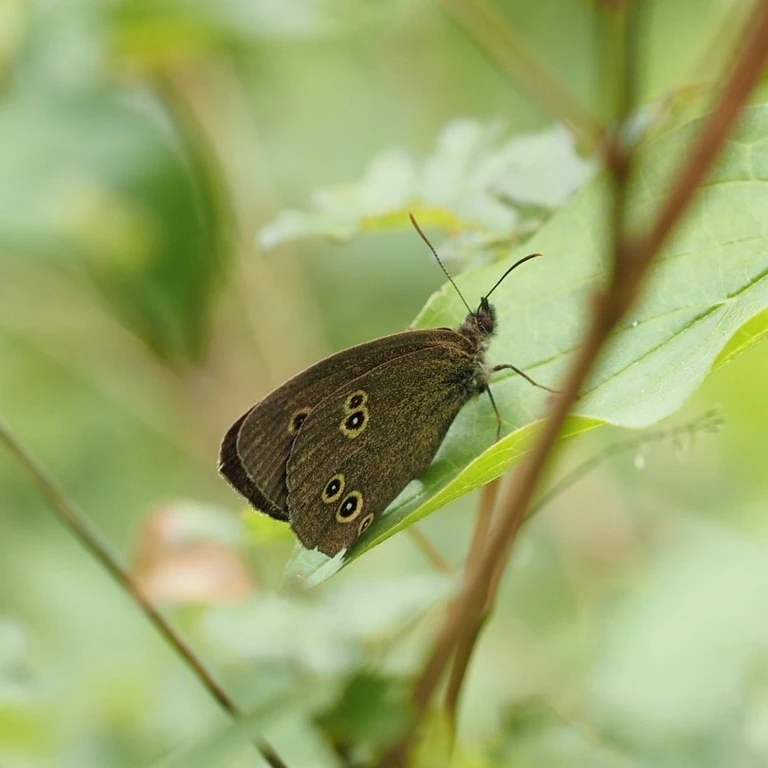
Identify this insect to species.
Aphantopus hyperantus
